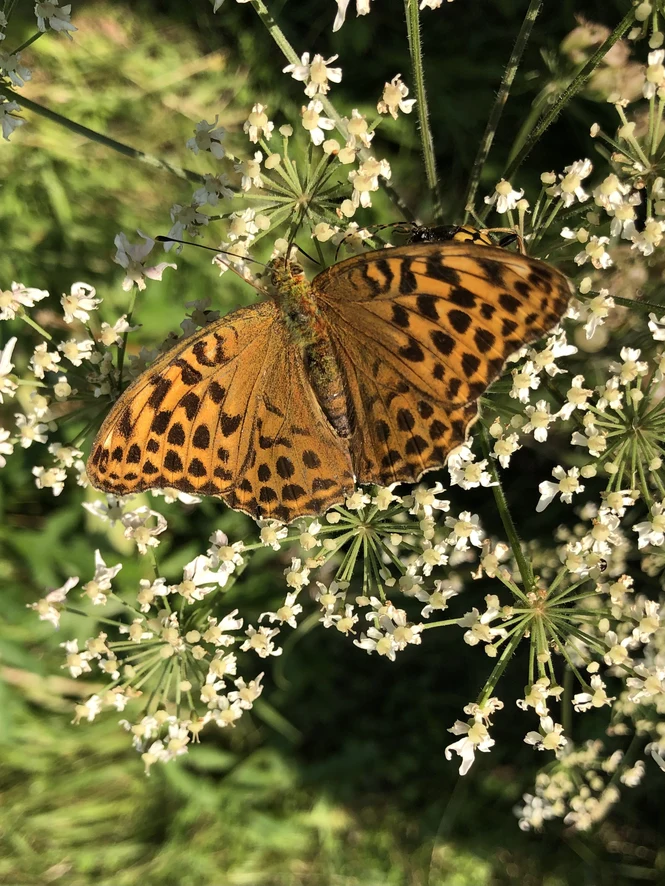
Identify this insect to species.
Argynnis paphia
